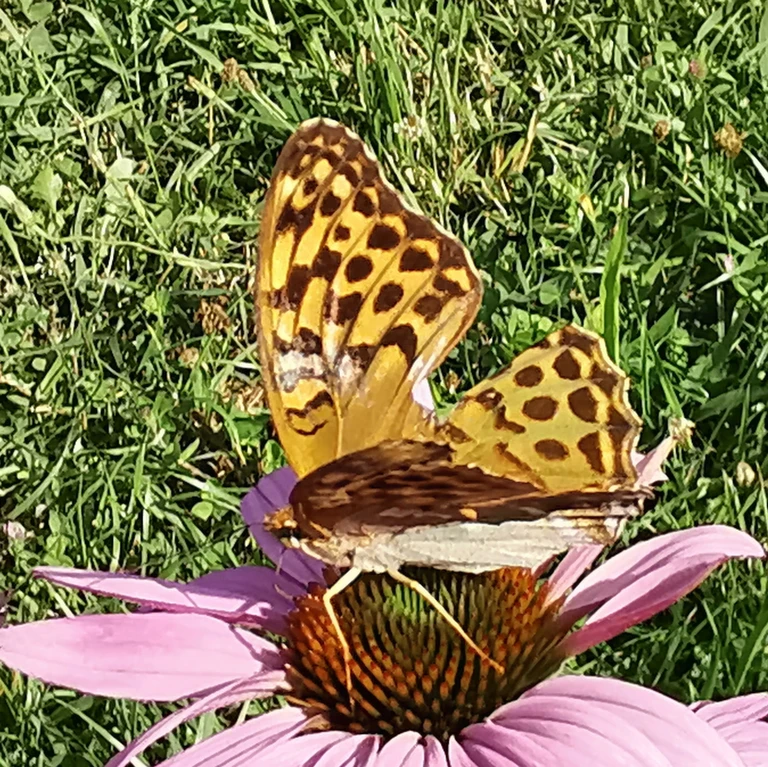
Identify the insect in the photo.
Argynnis paphia
